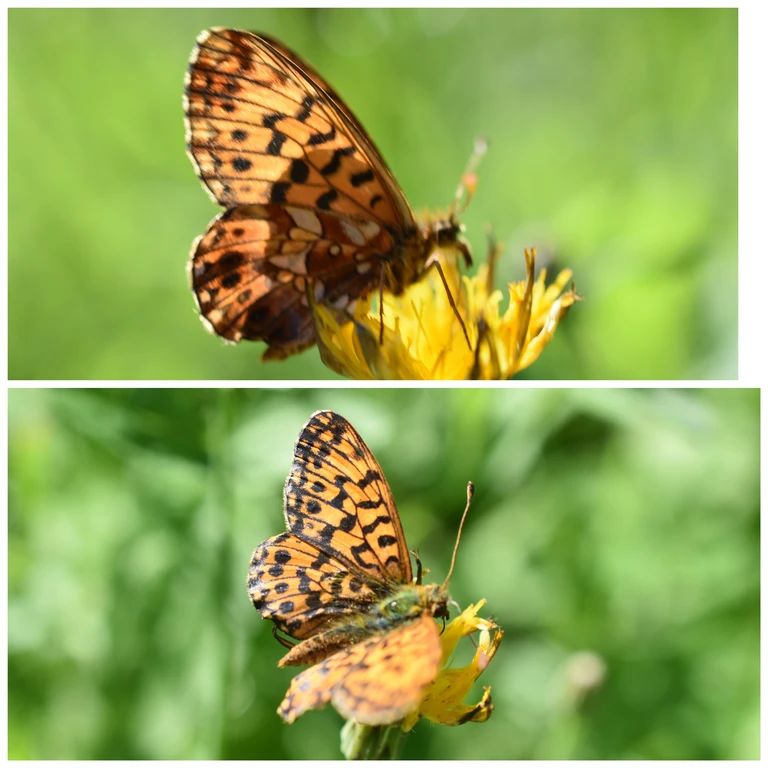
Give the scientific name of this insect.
Boloria dia
